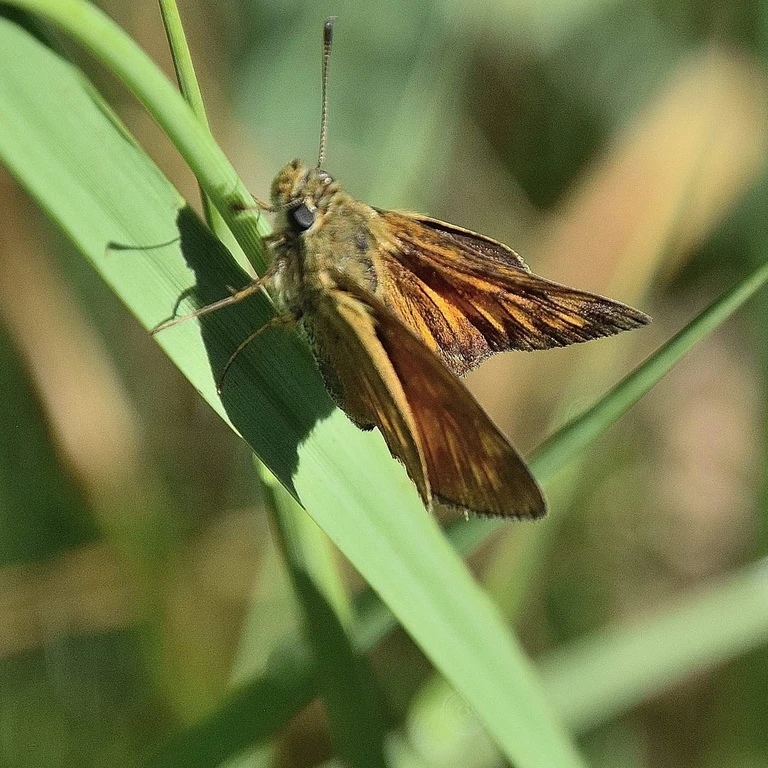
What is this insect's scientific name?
Ochlodes sylvanus (also Ochlodes venata)
